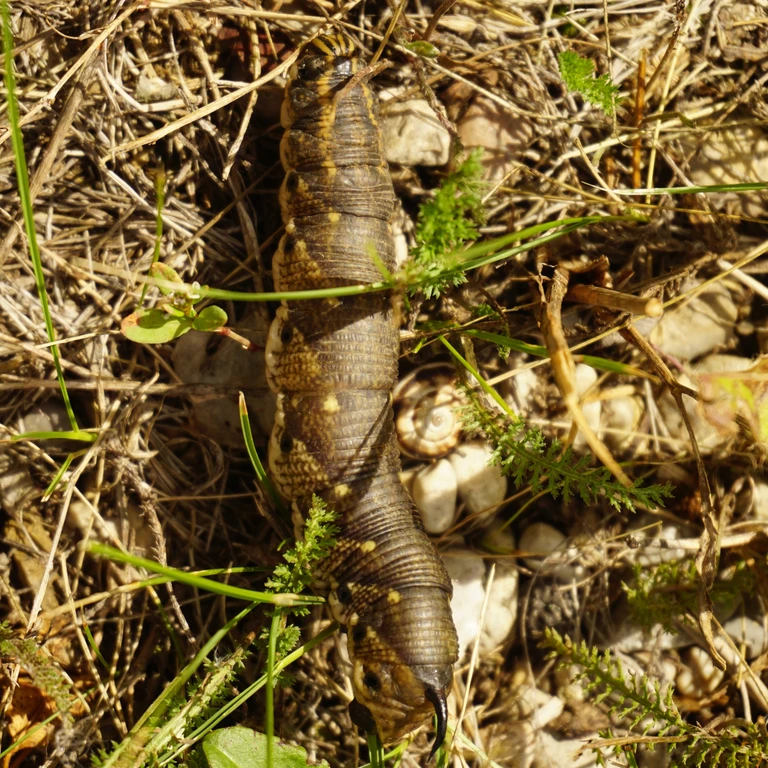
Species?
Agrius convolvuli
